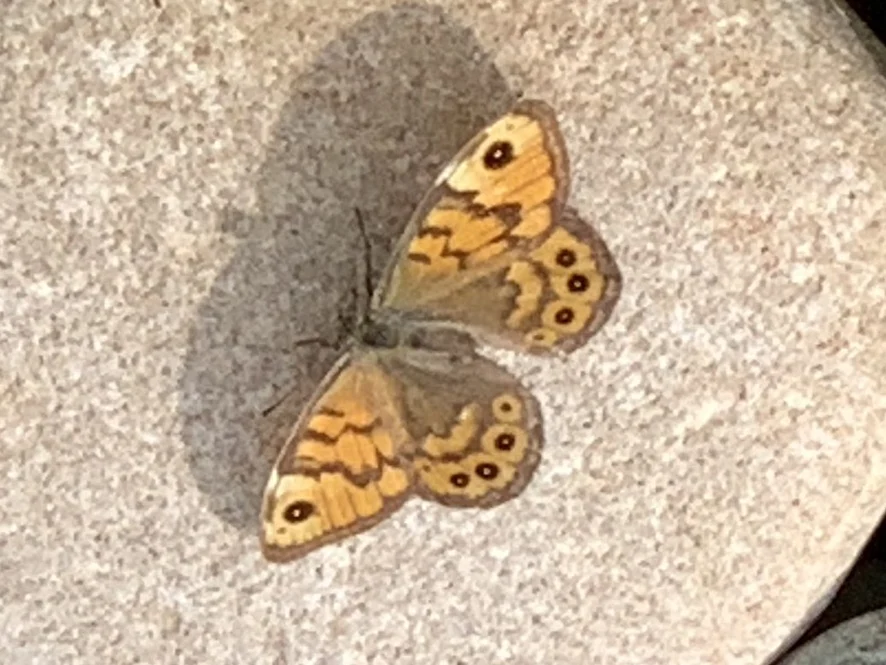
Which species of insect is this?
Lasiommata megera (also Pararge megera)
